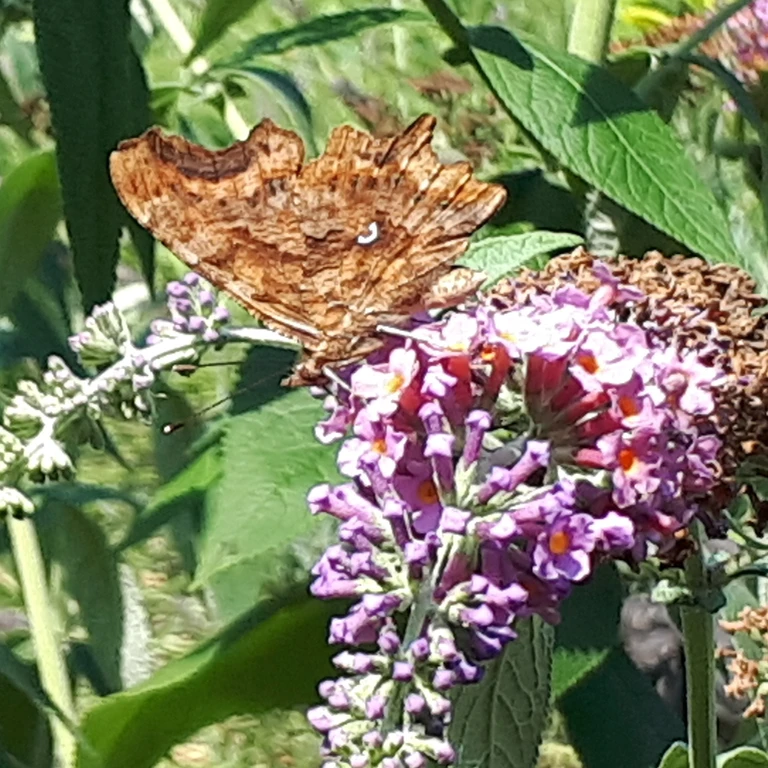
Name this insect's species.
Polygonia c-album
